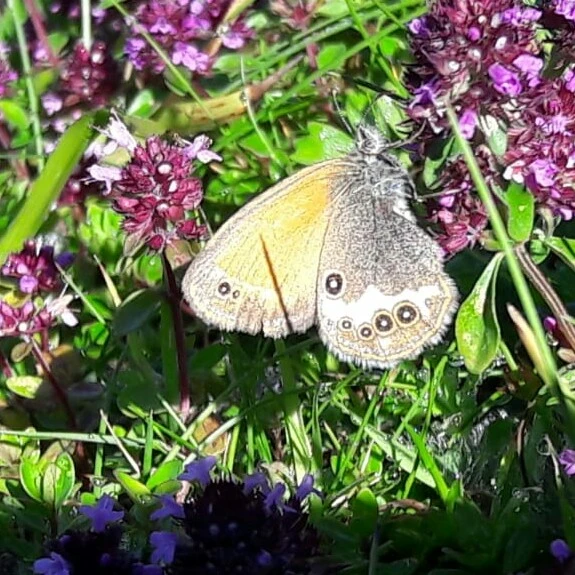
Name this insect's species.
Coenonympha arcania
